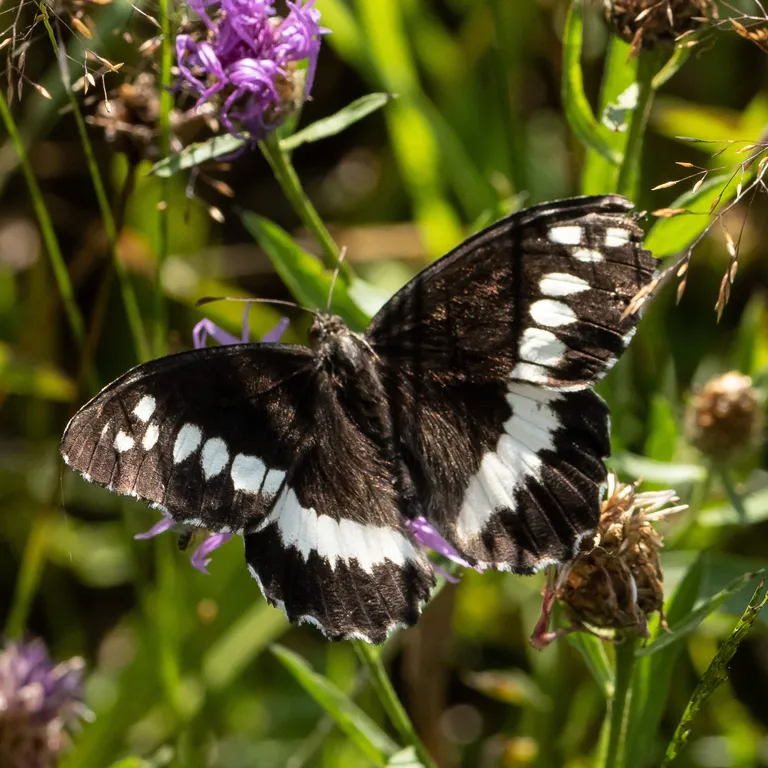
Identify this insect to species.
Brintesia circe
